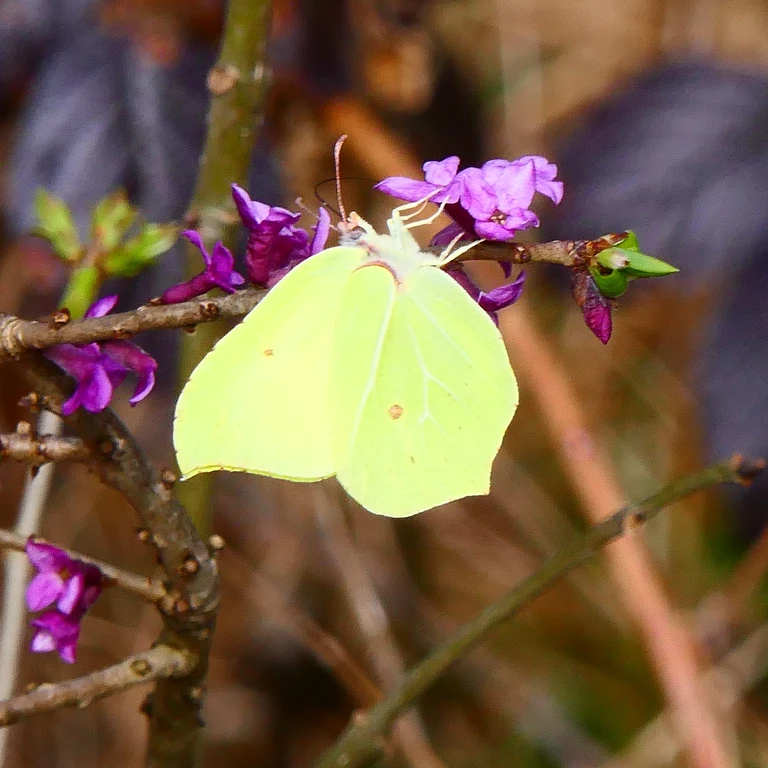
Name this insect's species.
Gonepteryx rhamni
